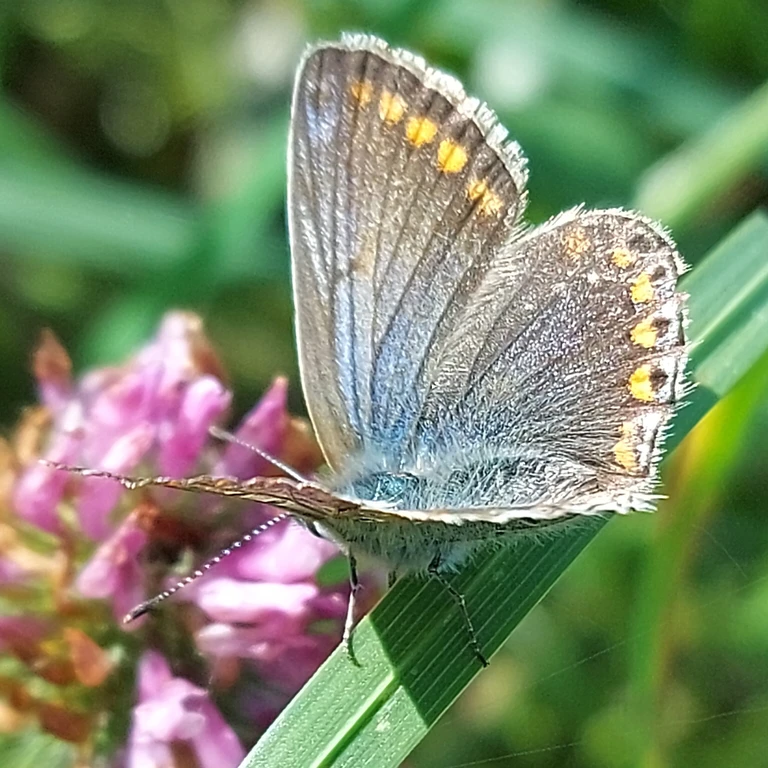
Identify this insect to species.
Polyommatus icarus
